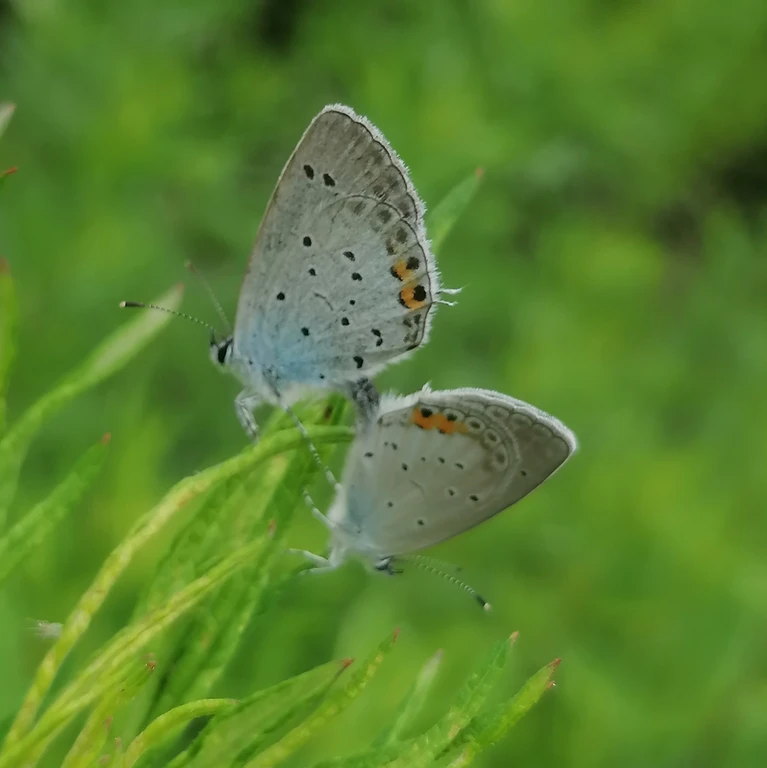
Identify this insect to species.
Cupido argiades (also Elkalyce argiades)
